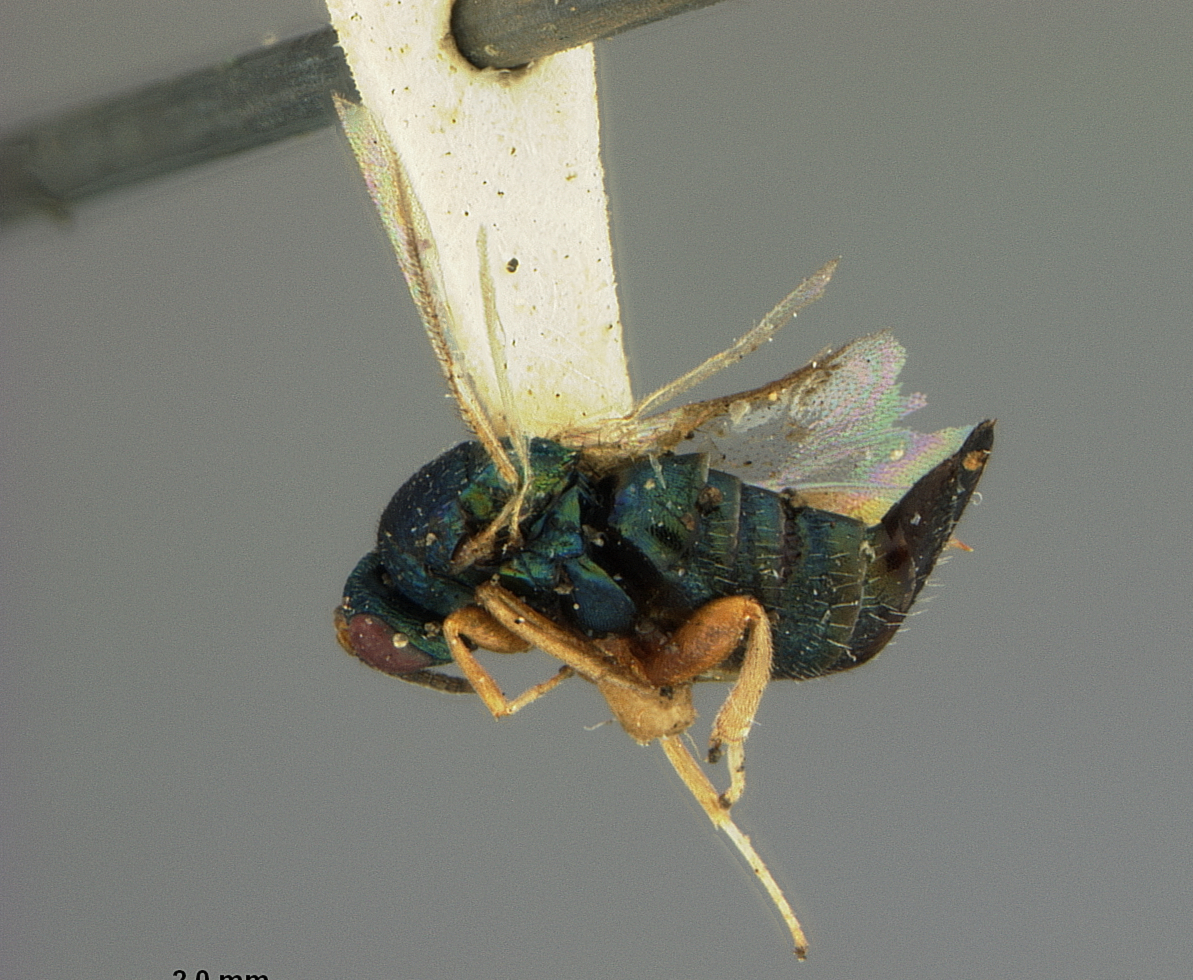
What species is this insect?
Ormyrus rosae
